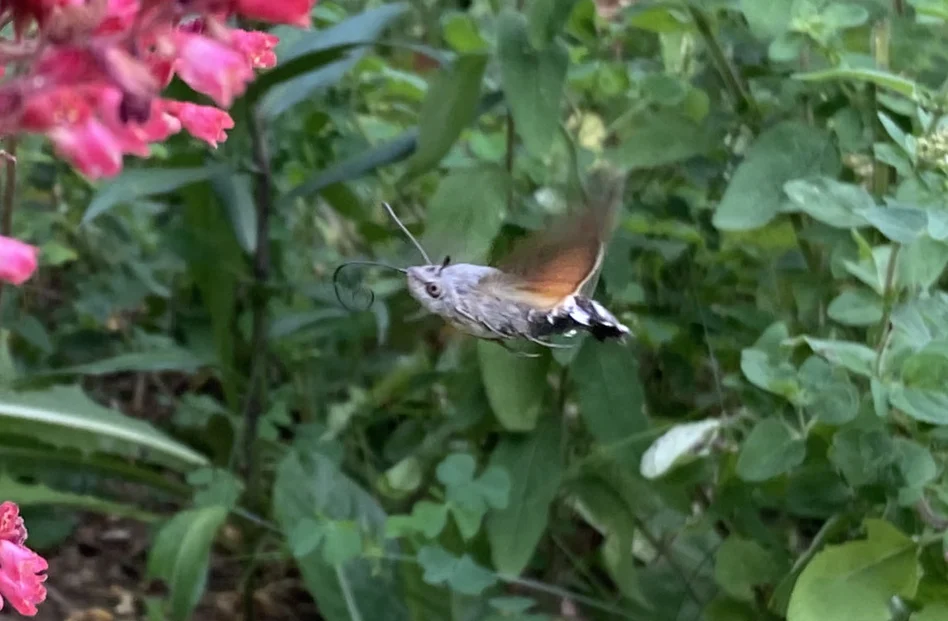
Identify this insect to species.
Macroglossum stellatarum
